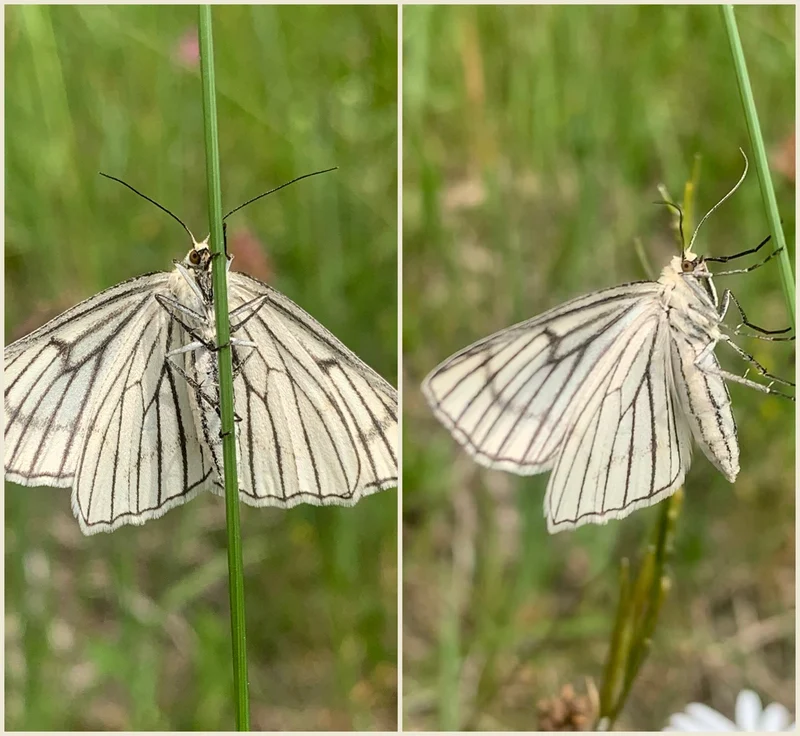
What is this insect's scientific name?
Siona lineata
